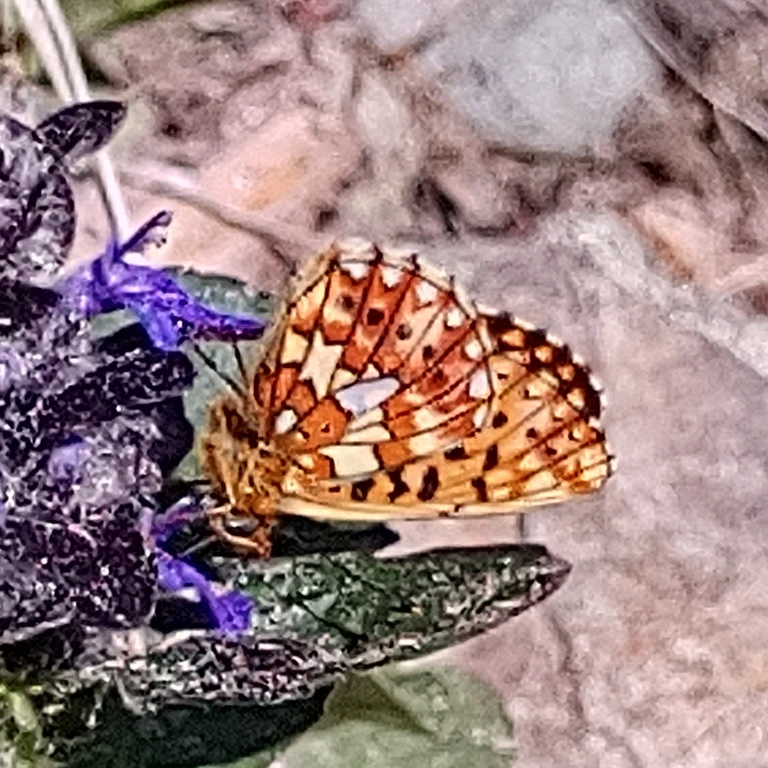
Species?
Boloria euphrosyne (also Clossiana euphrosyne)
